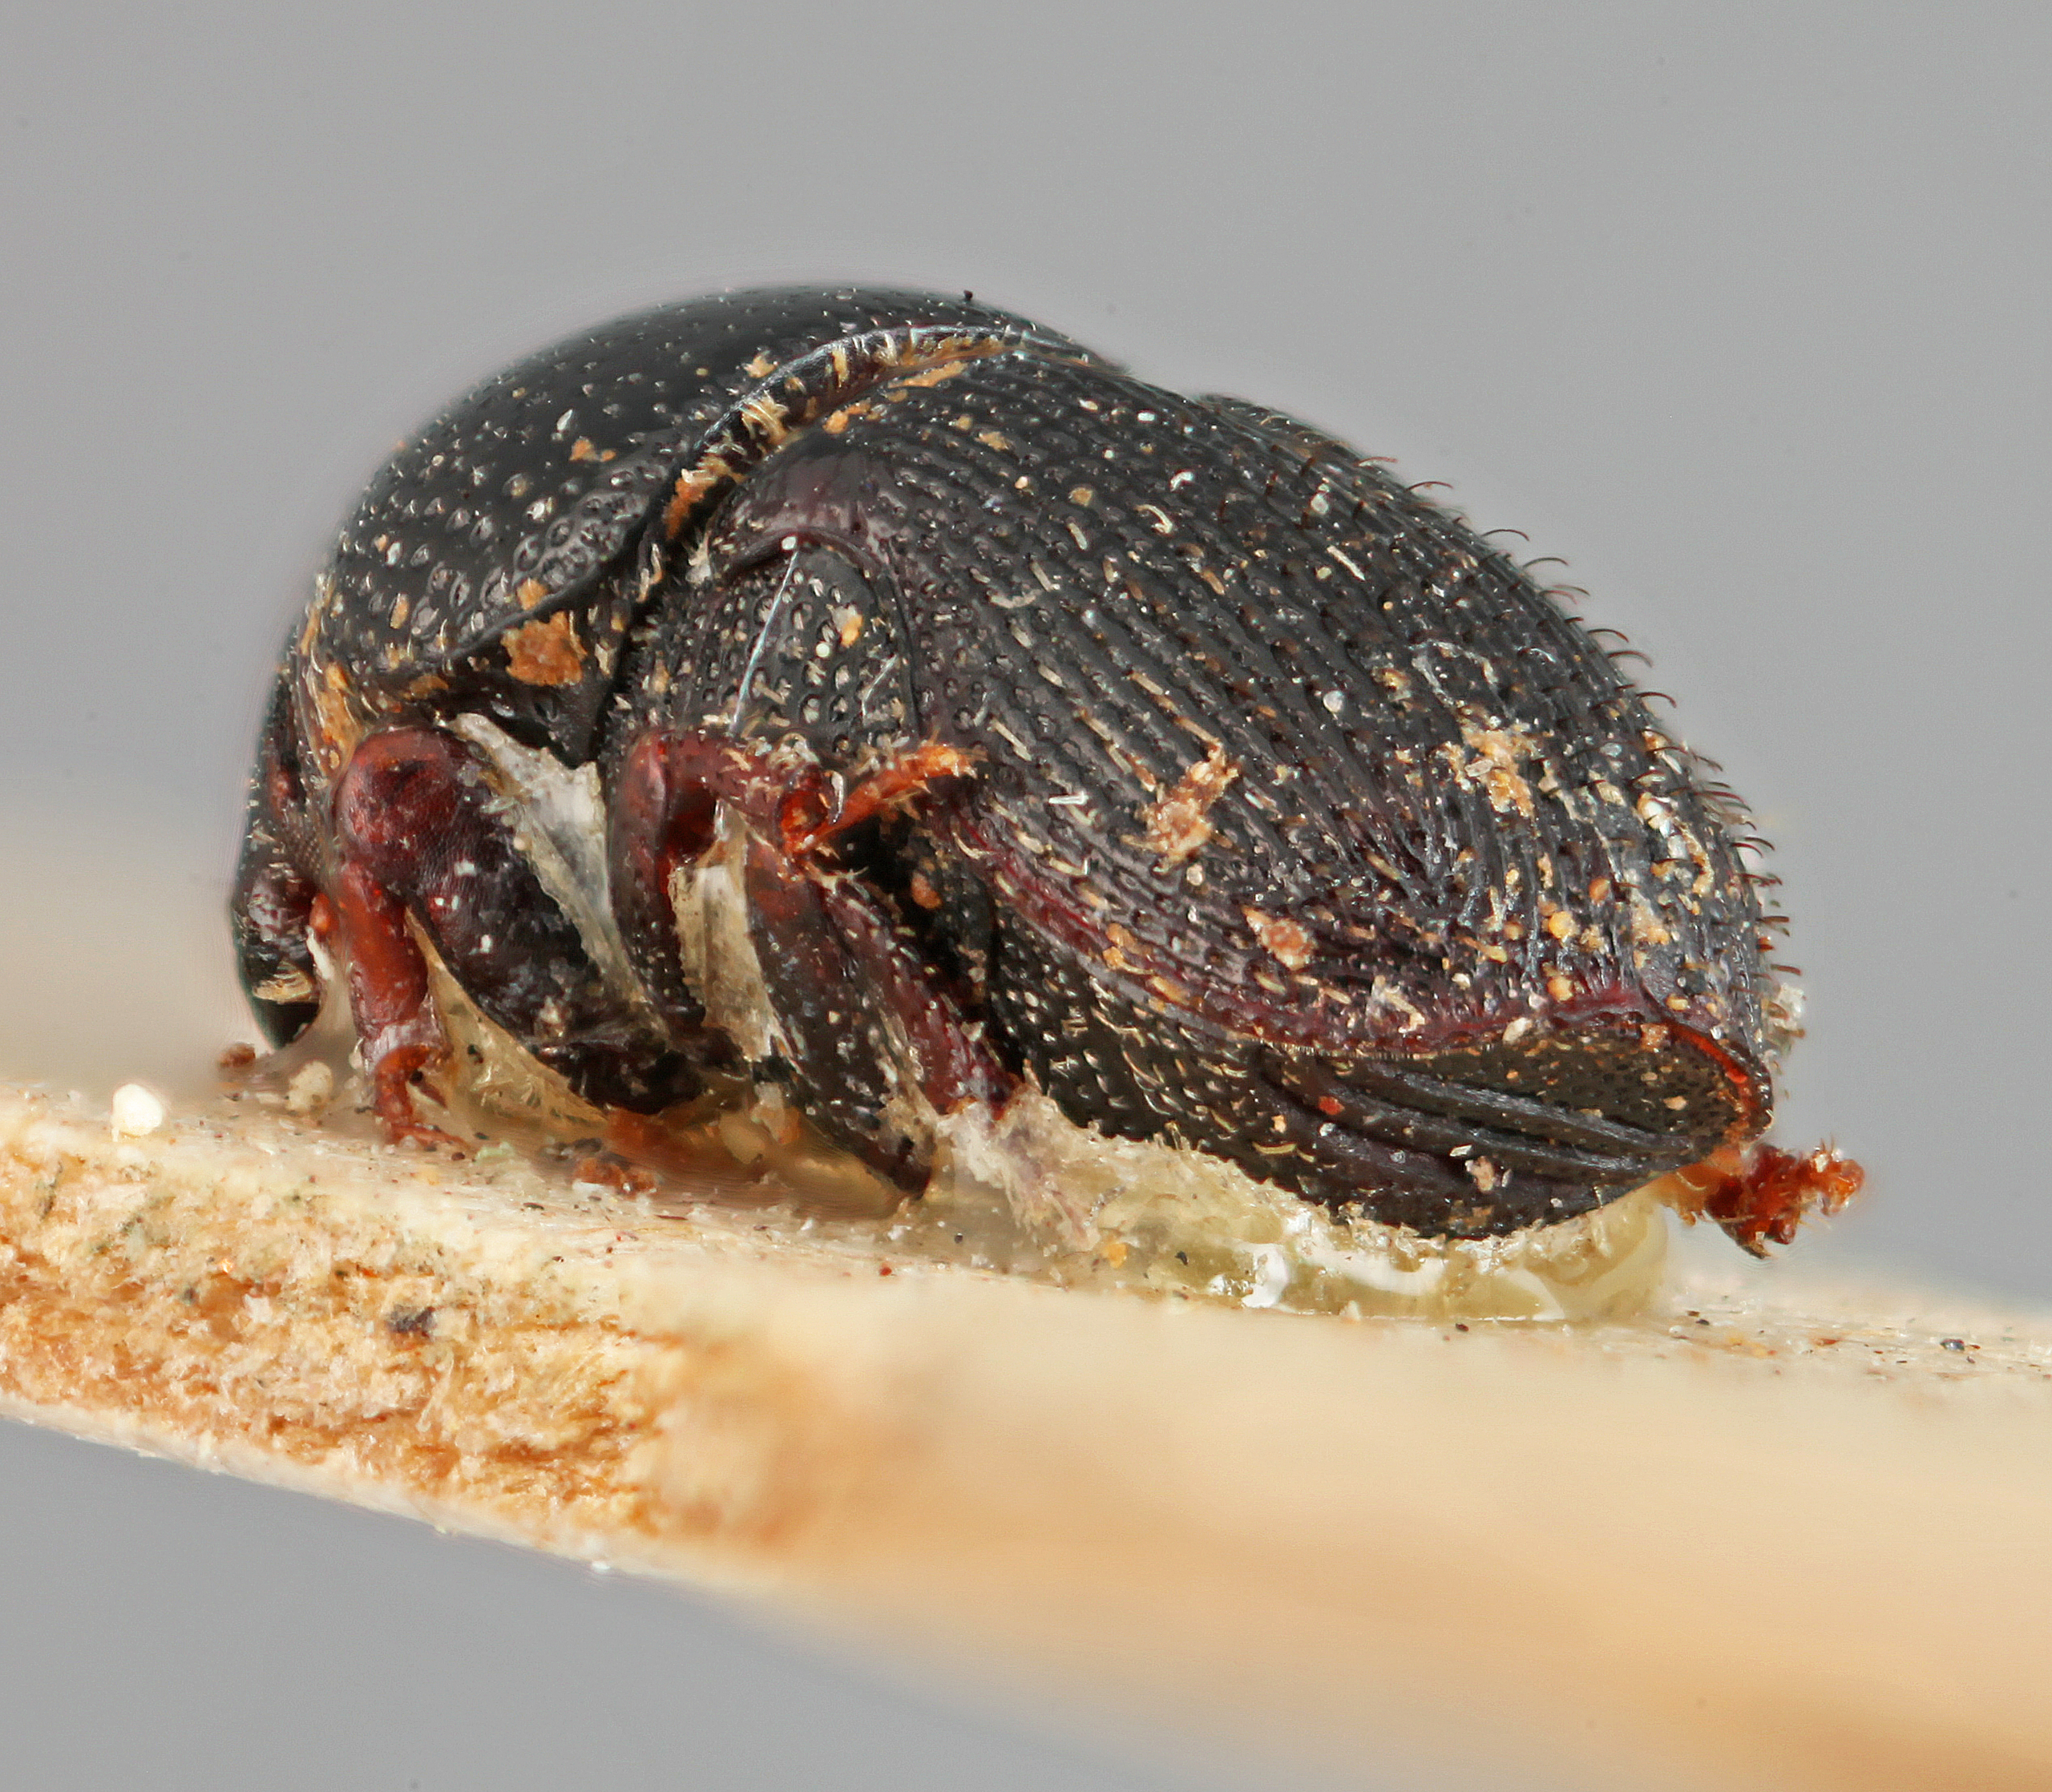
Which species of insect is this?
Scolytopsis peruanus
